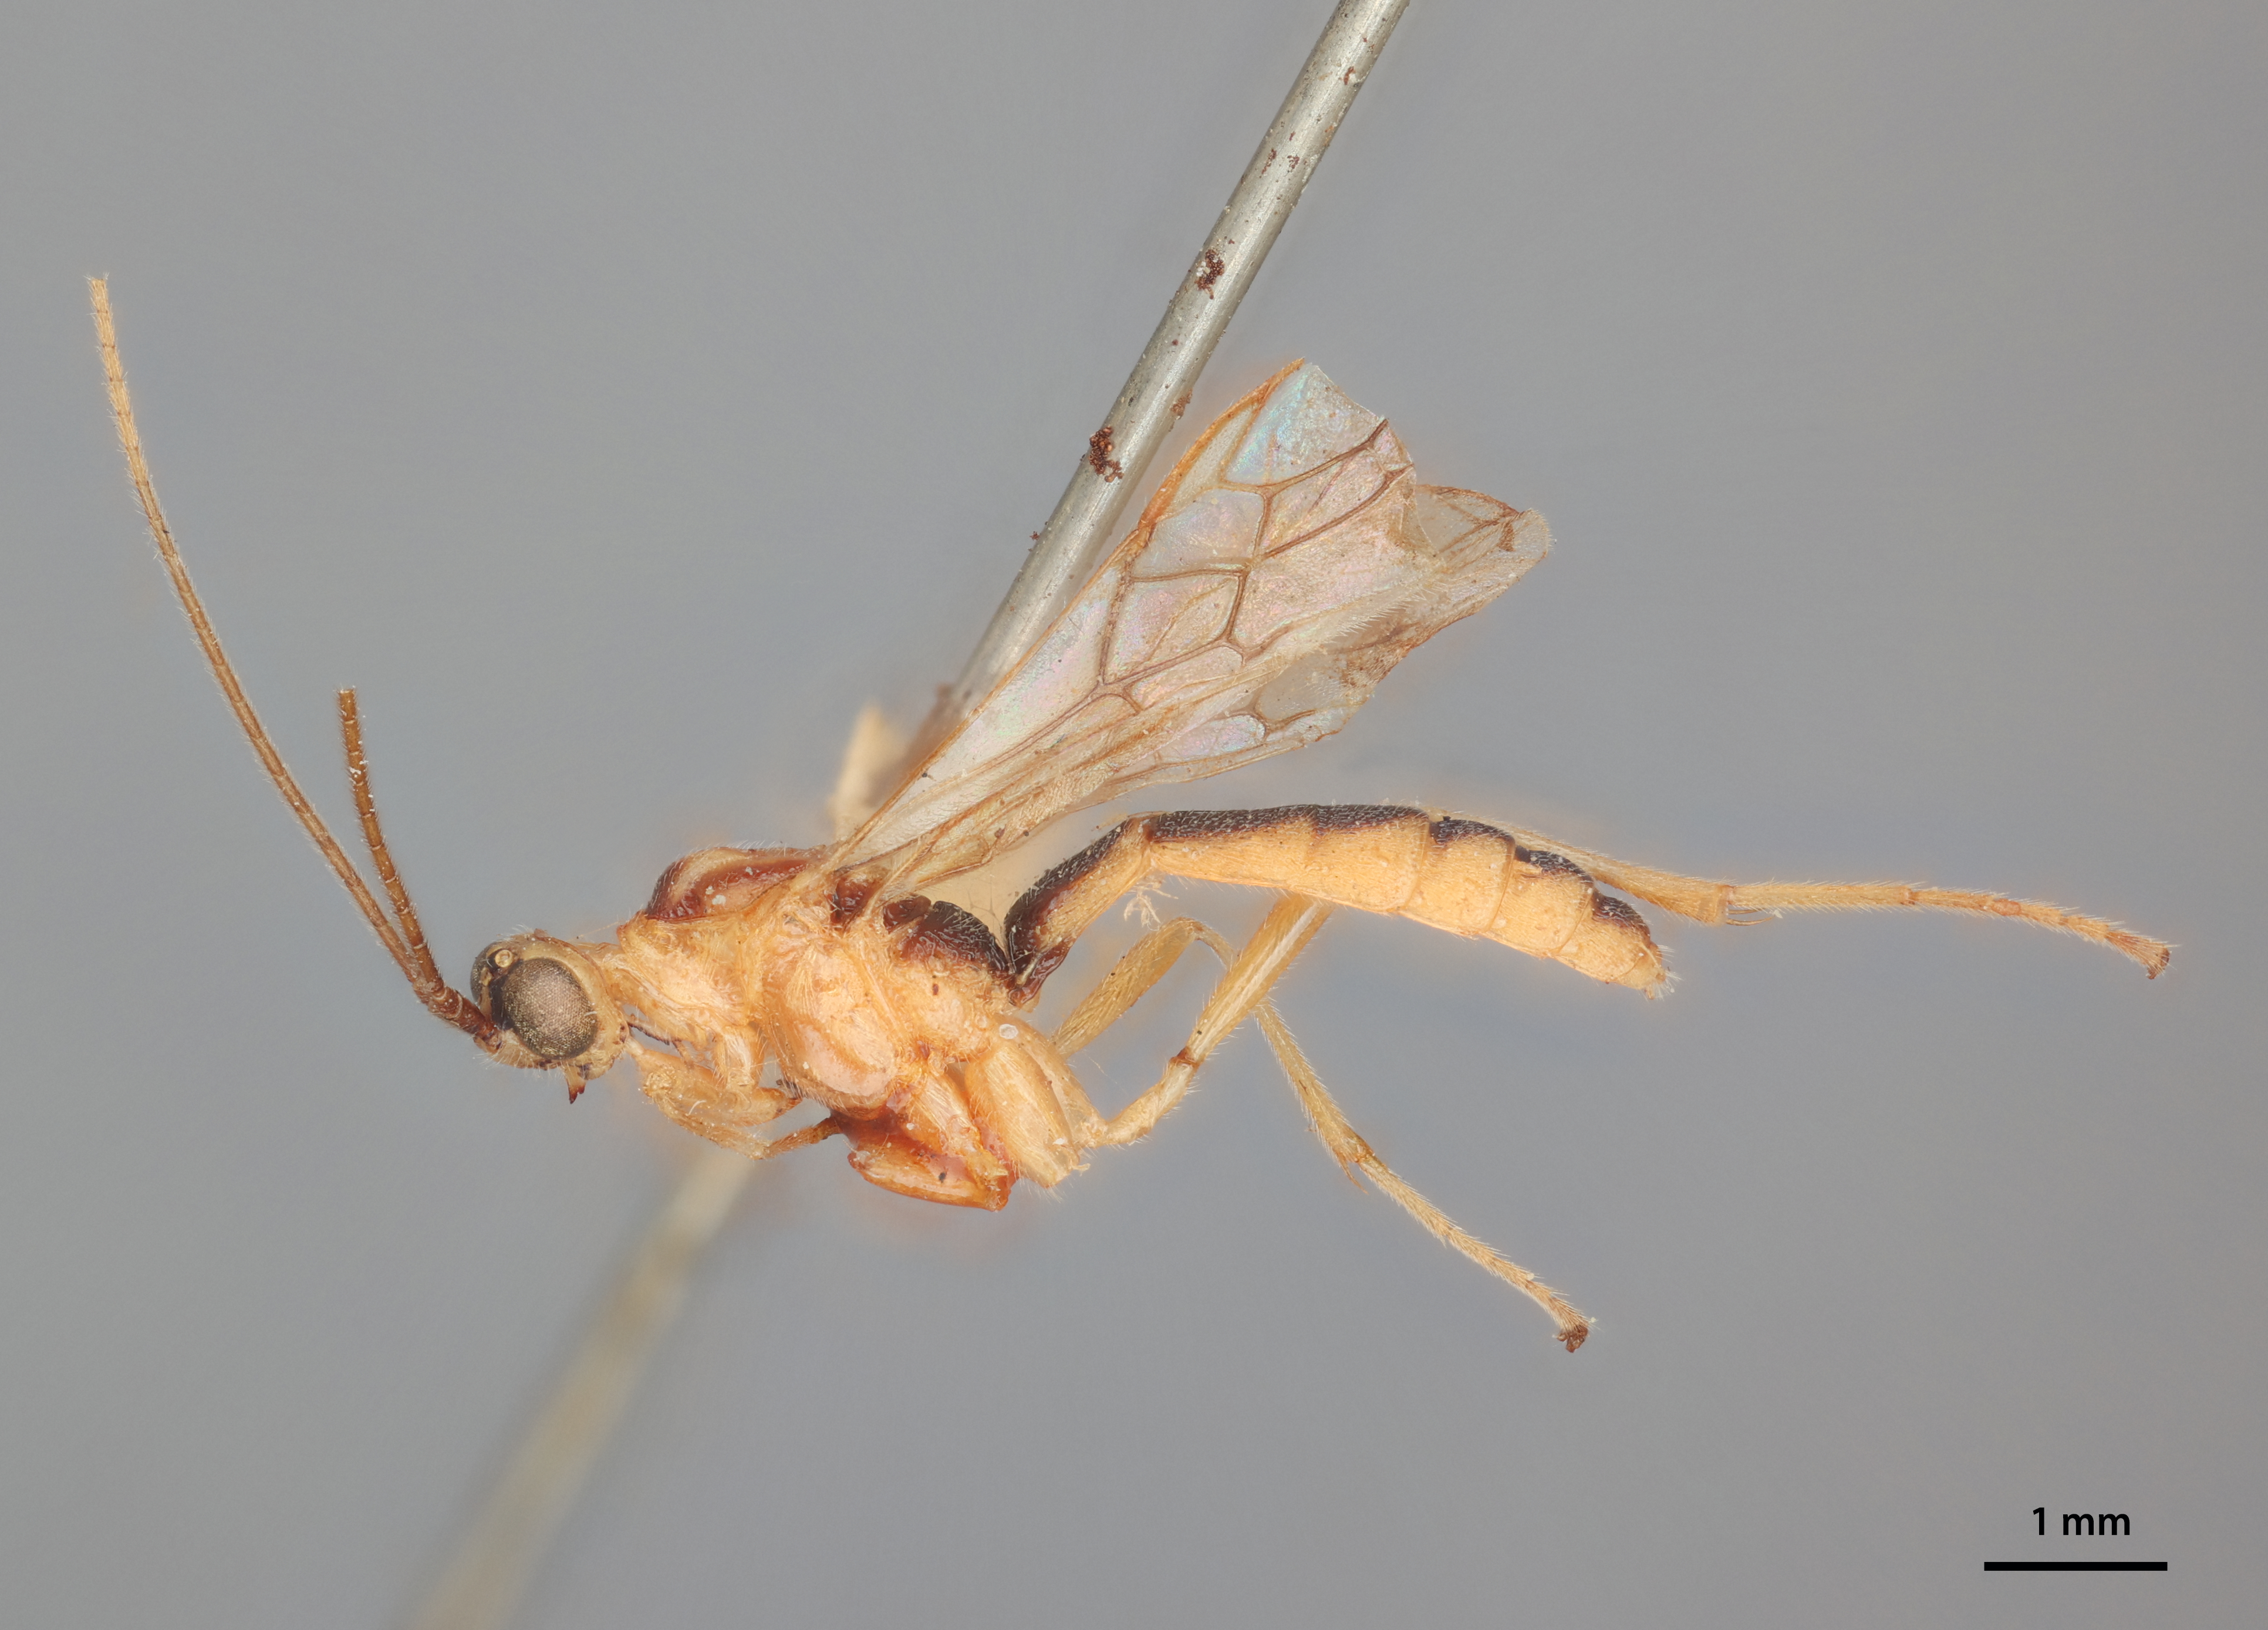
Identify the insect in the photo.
Macrostomionella similis
